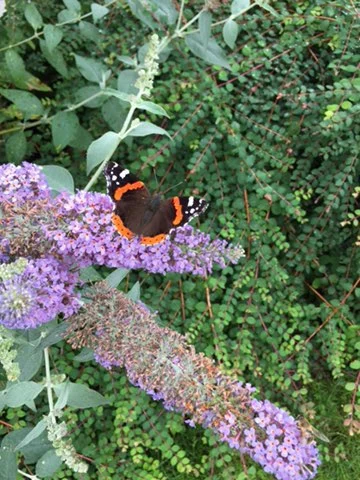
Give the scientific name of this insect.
Vanessa atalanta
